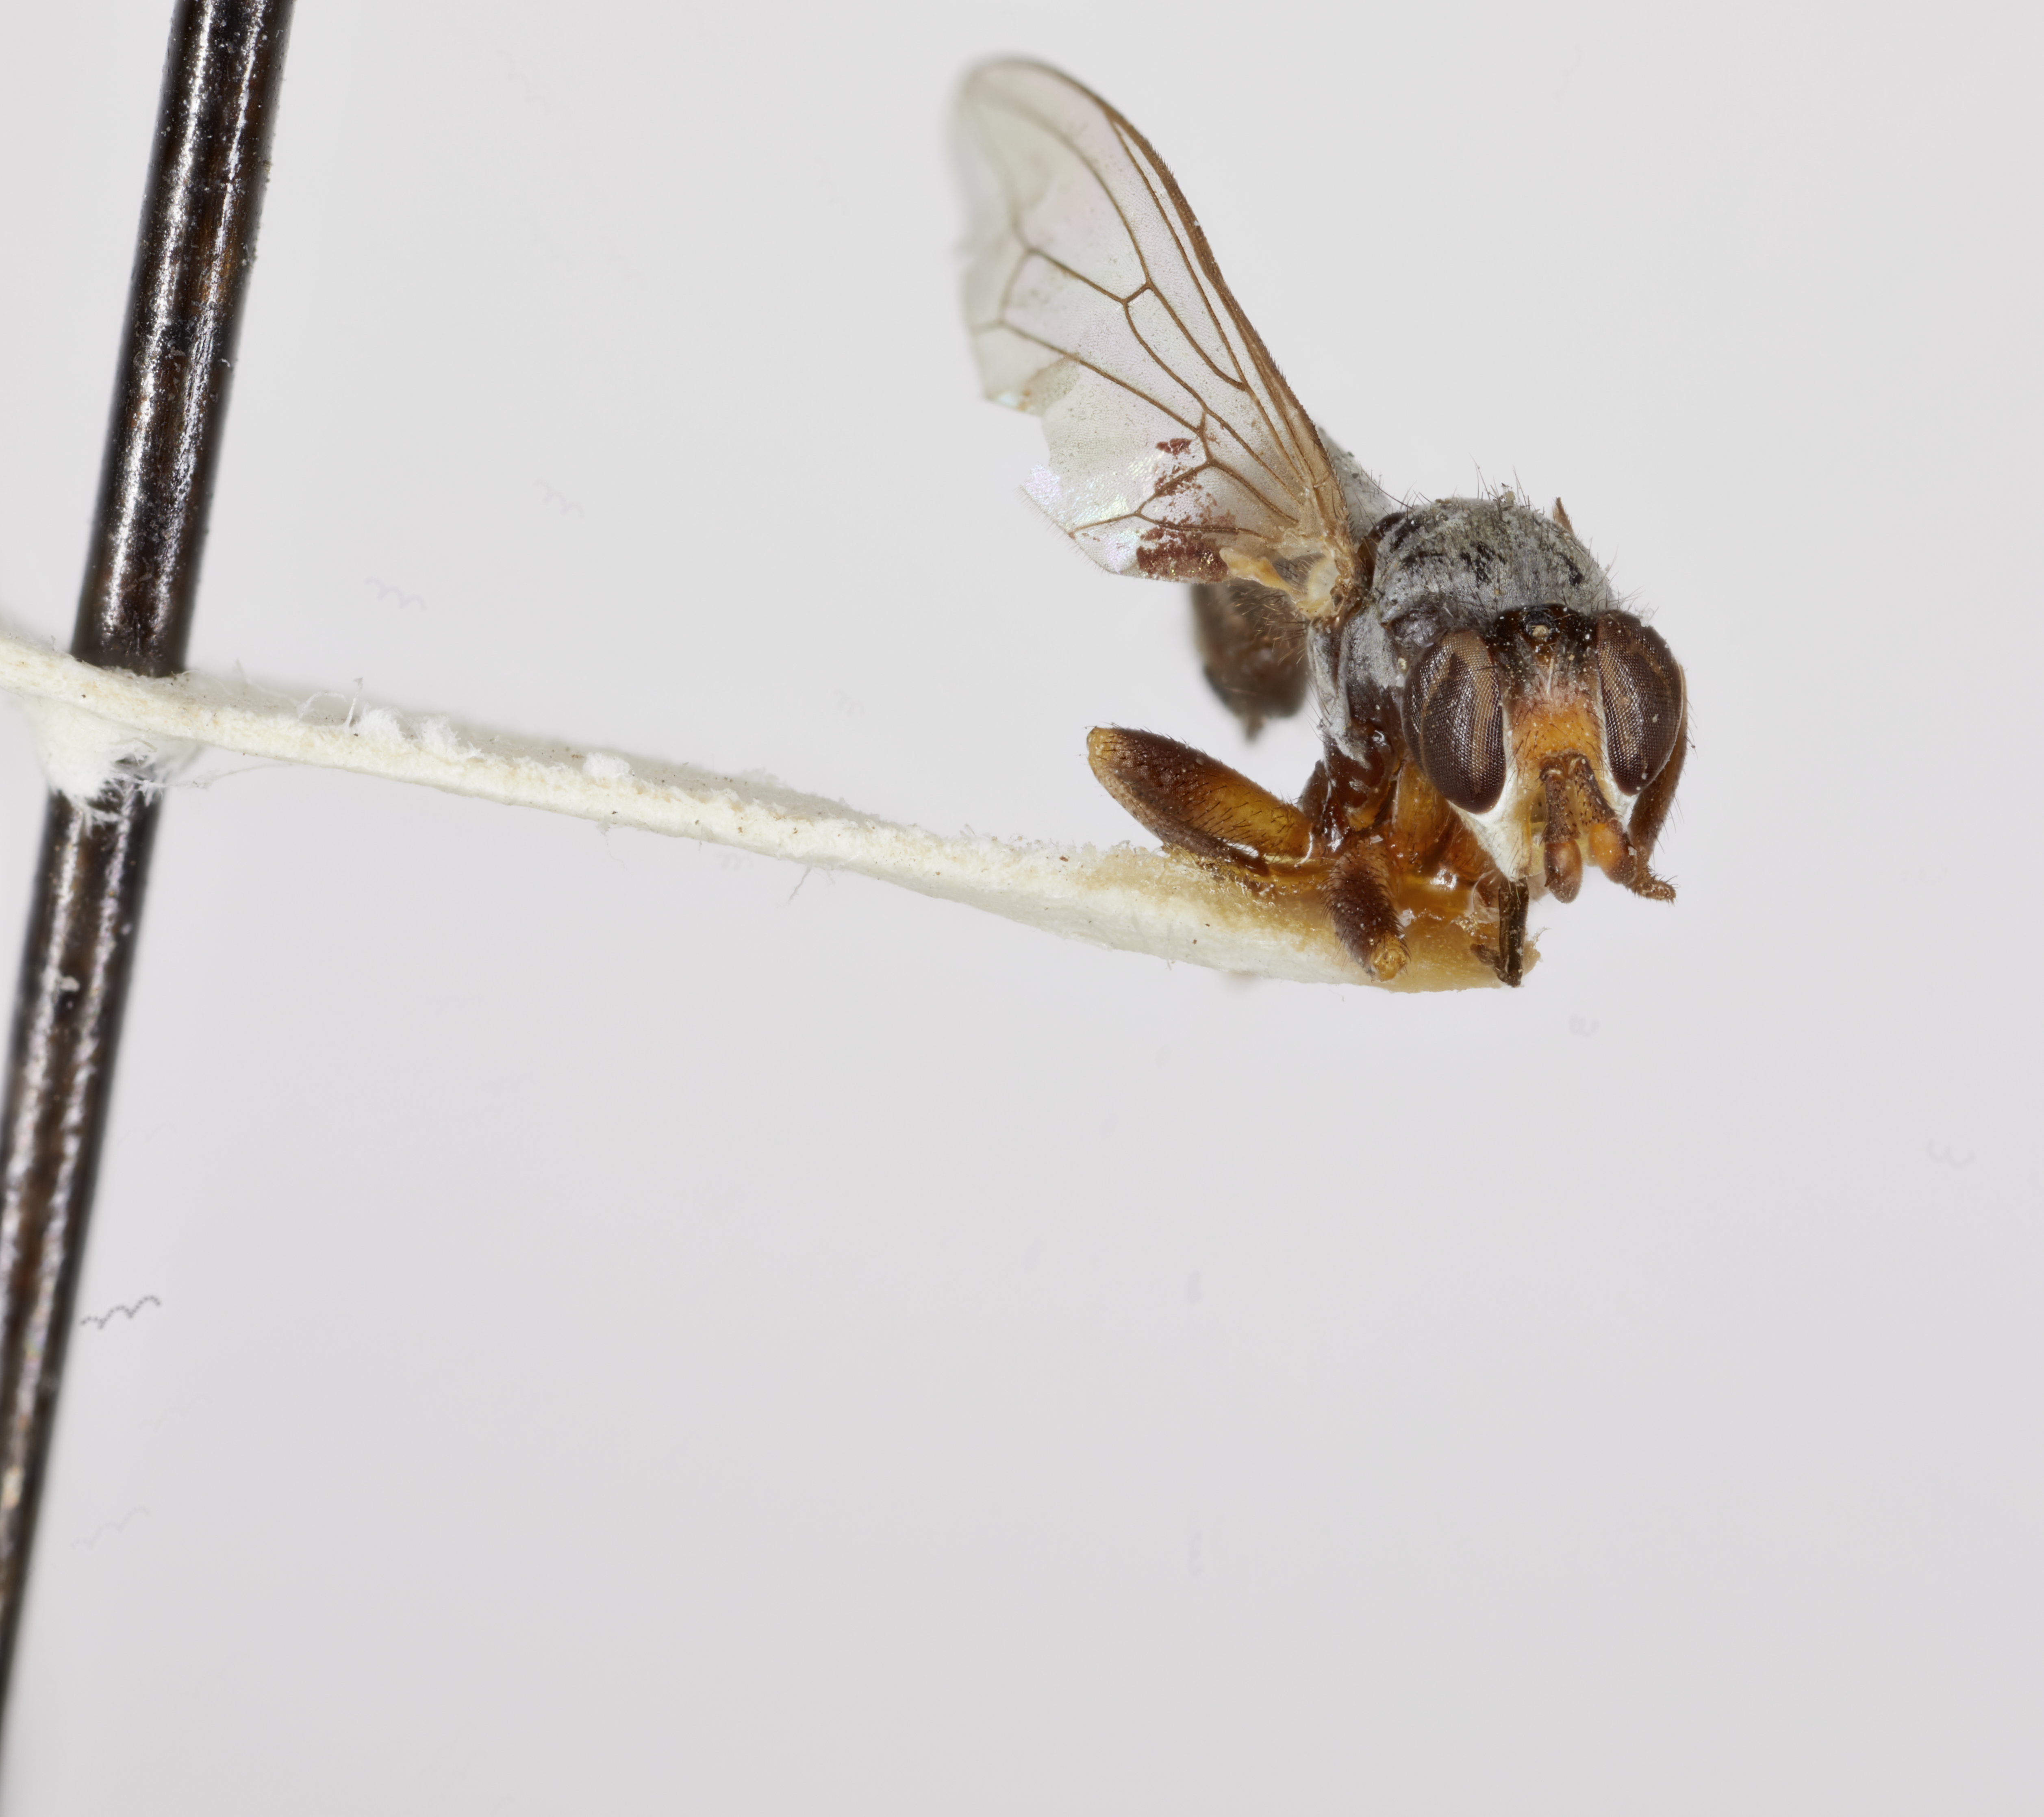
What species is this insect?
Occemyia australiana
